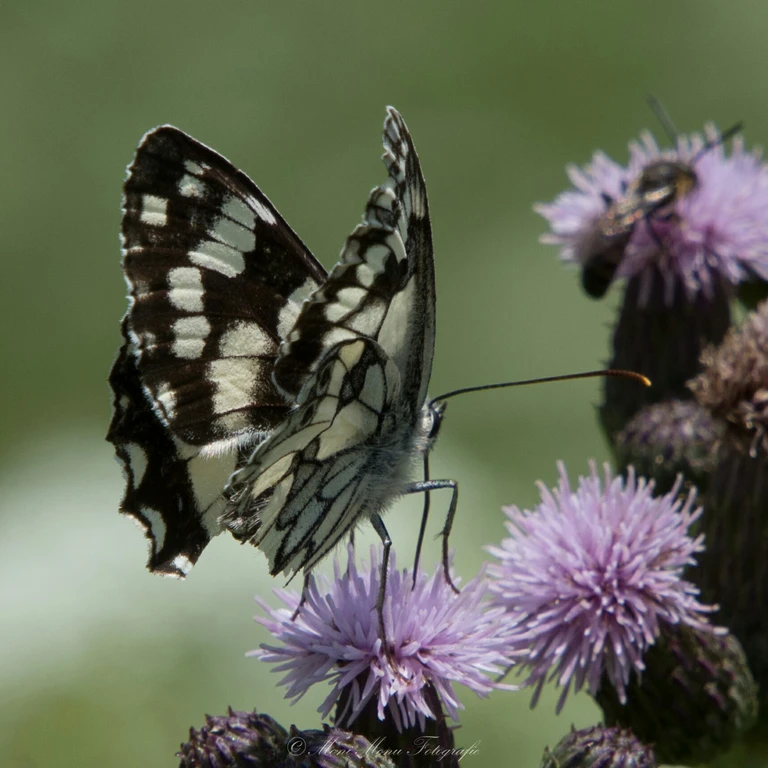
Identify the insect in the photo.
Melanargia galathea
